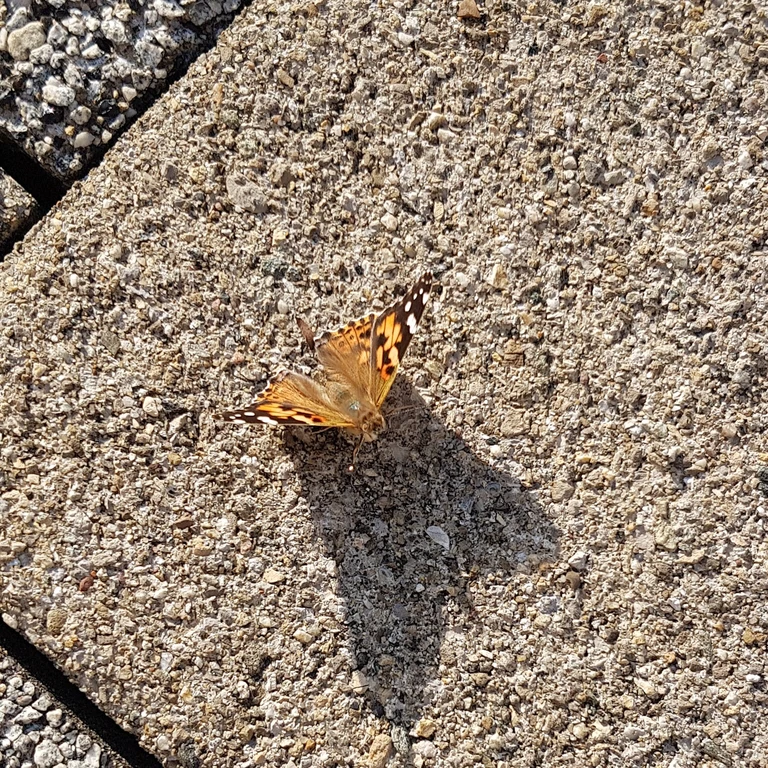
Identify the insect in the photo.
Vanessa cardui
